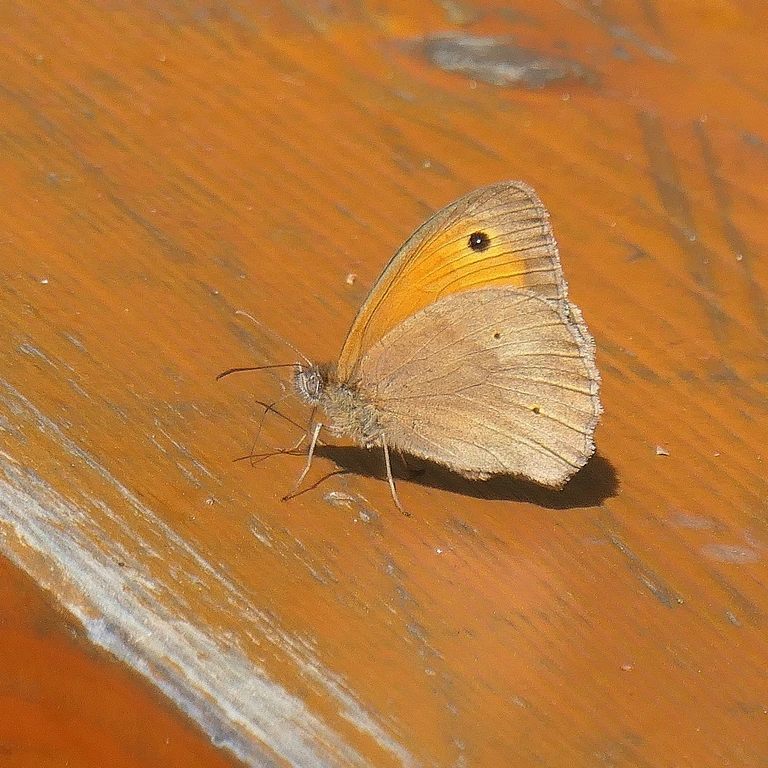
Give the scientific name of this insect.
Maniola jurtina
